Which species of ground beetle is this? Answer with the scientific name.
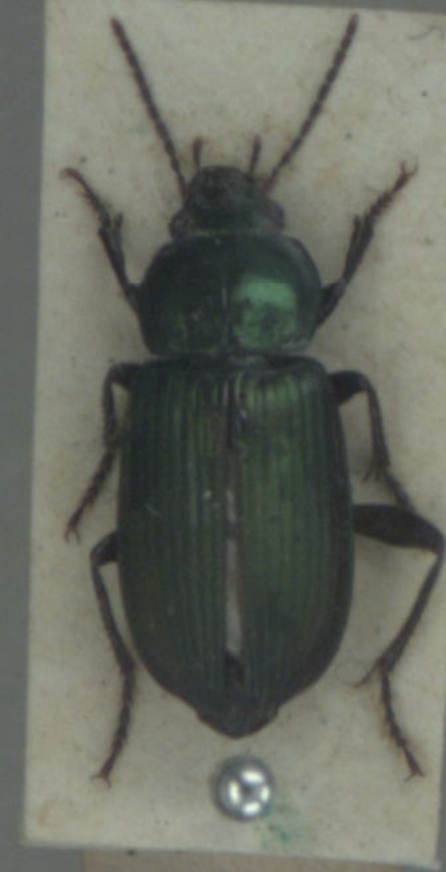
Anisodactylus poeciloides
